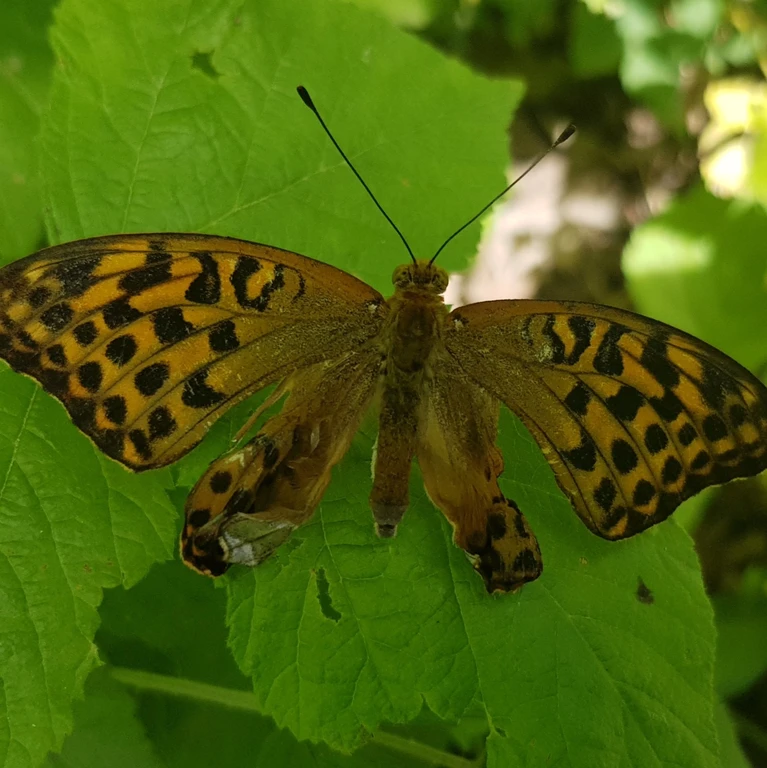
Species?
Argynnis paphia
